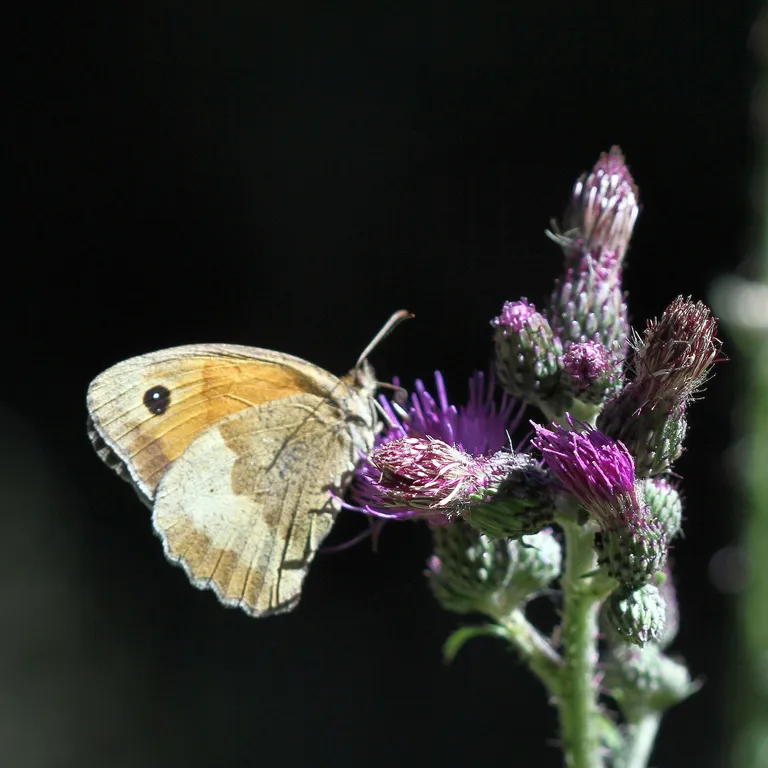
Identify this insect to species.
Maniola jurtina
